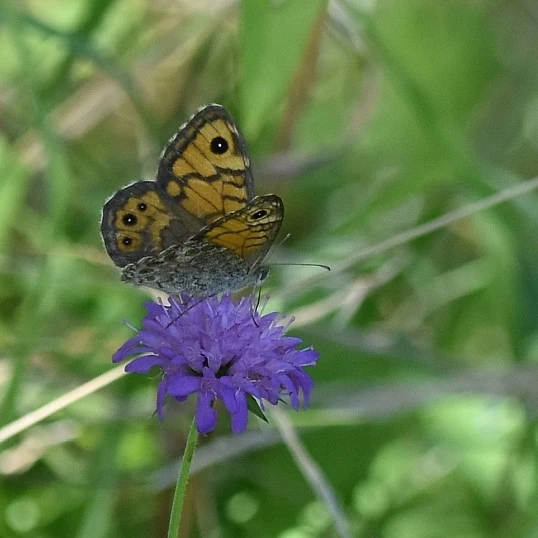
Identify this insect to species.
Lasiommata megera (also Pararge megera)
